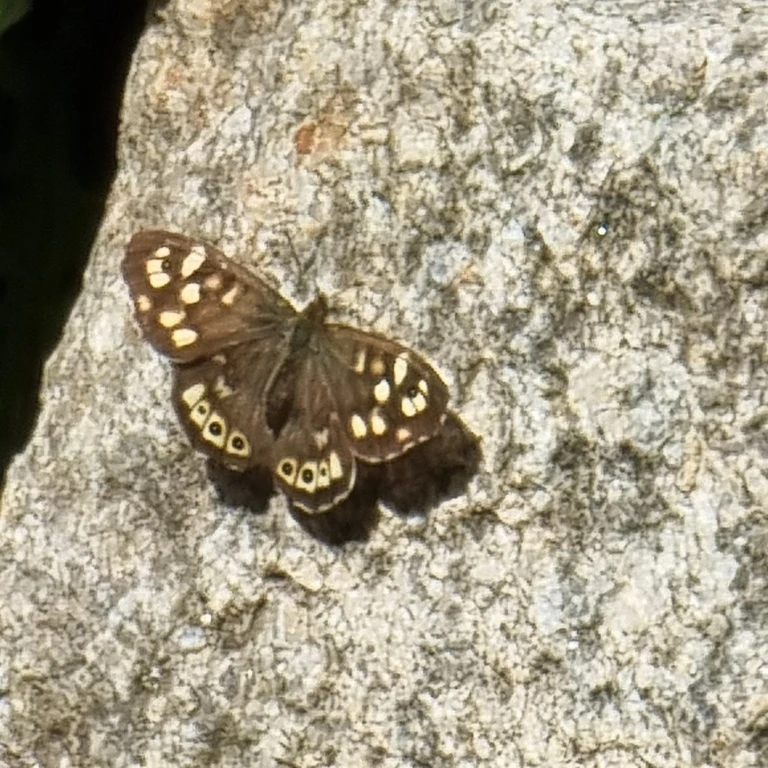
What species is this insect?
Pararge aegeria
